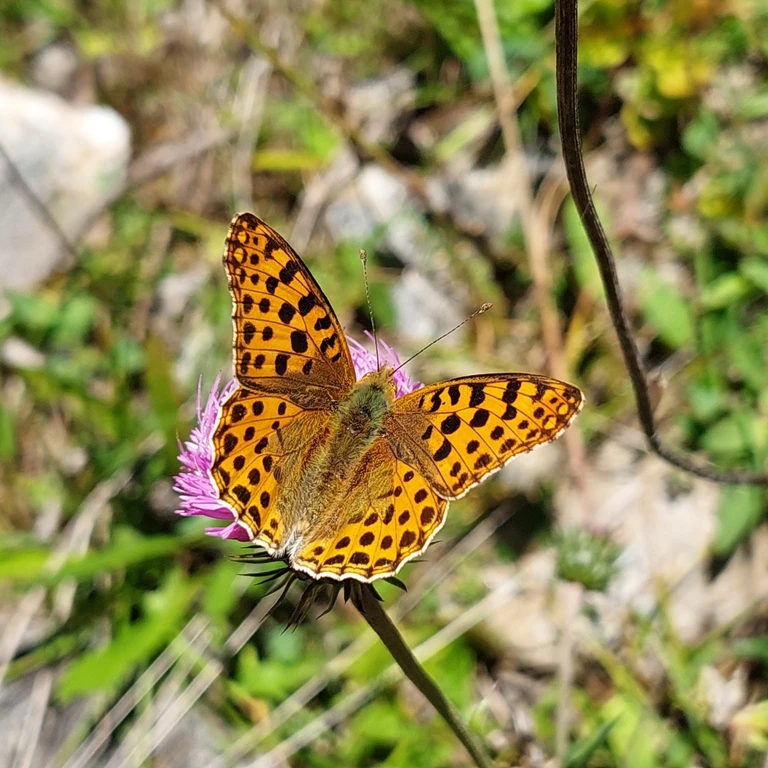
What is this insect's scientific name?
Issoria lathonia
